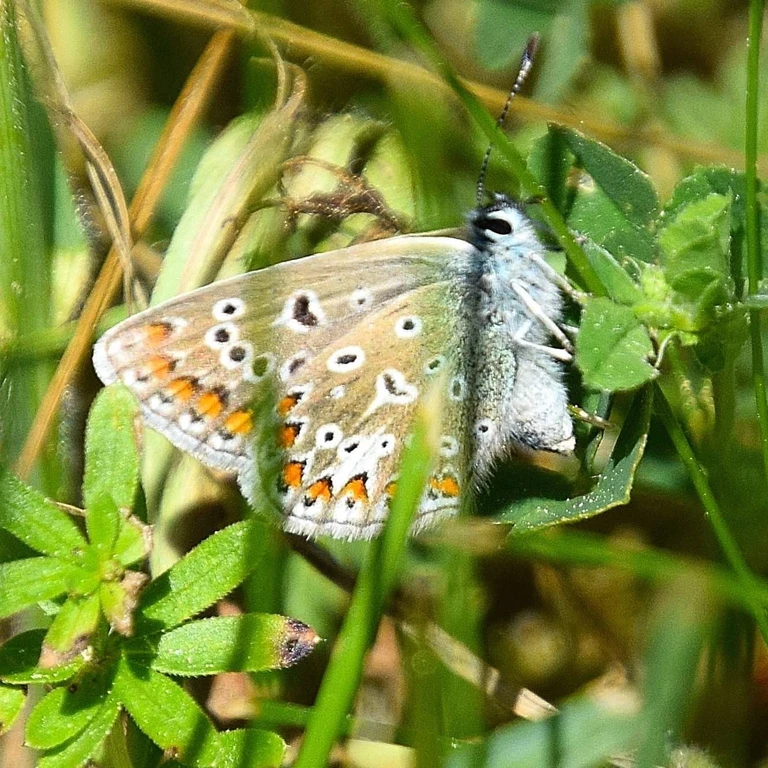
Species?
Polyommatus icarus
